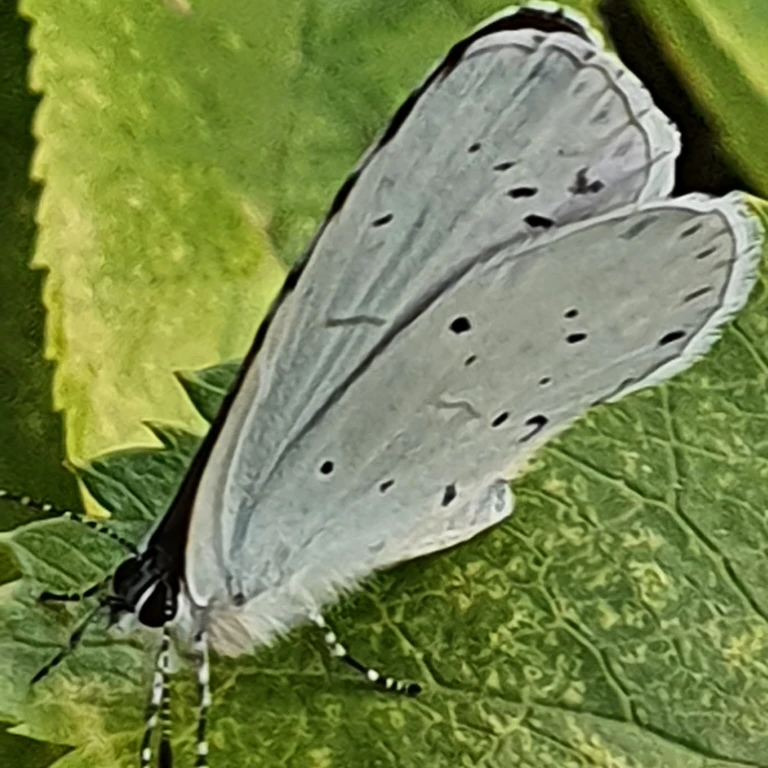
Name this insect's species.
Celastrina argiolus
